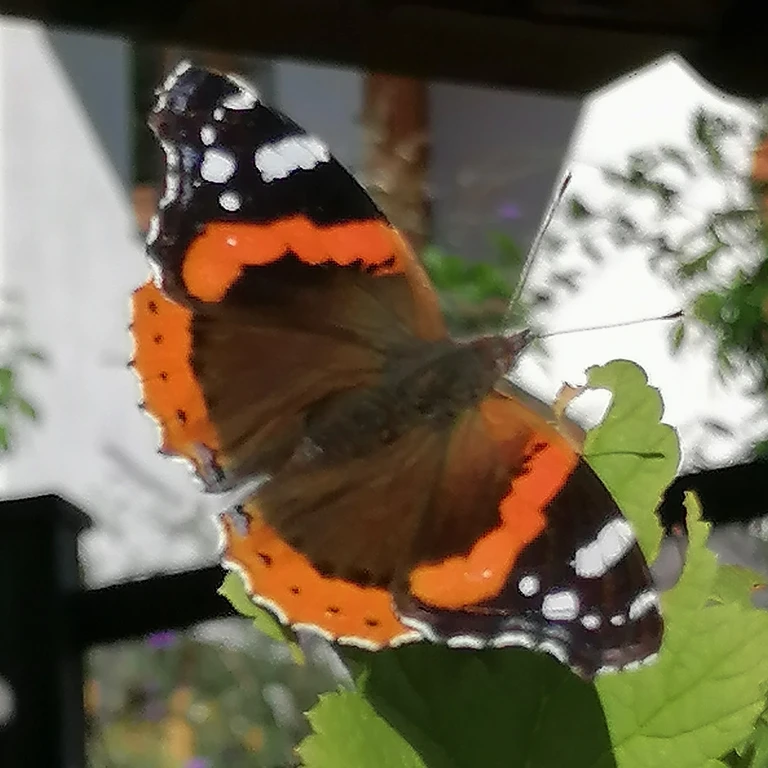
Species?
Vanessa atalanta
